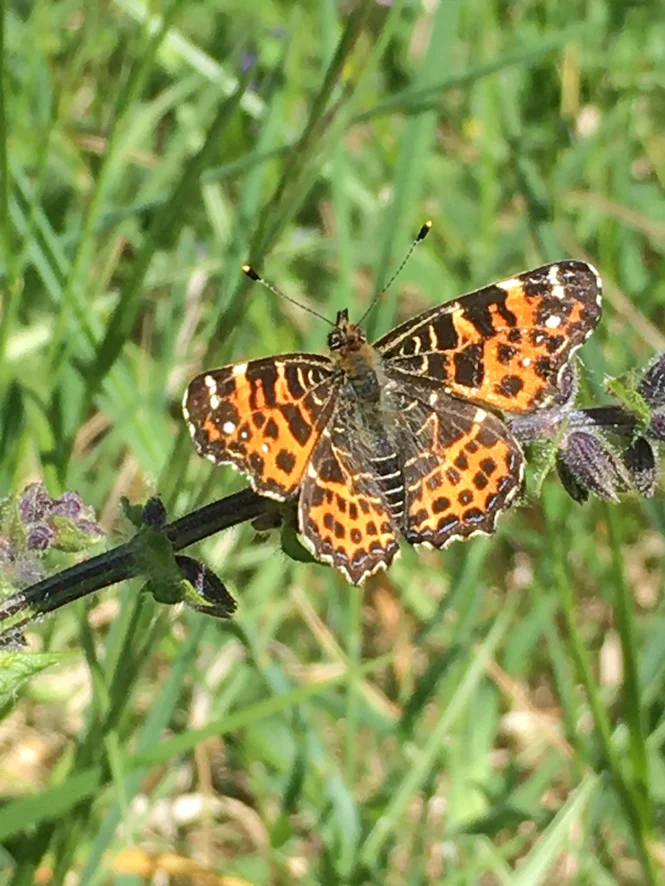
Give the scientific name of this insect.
Araschnia levana
